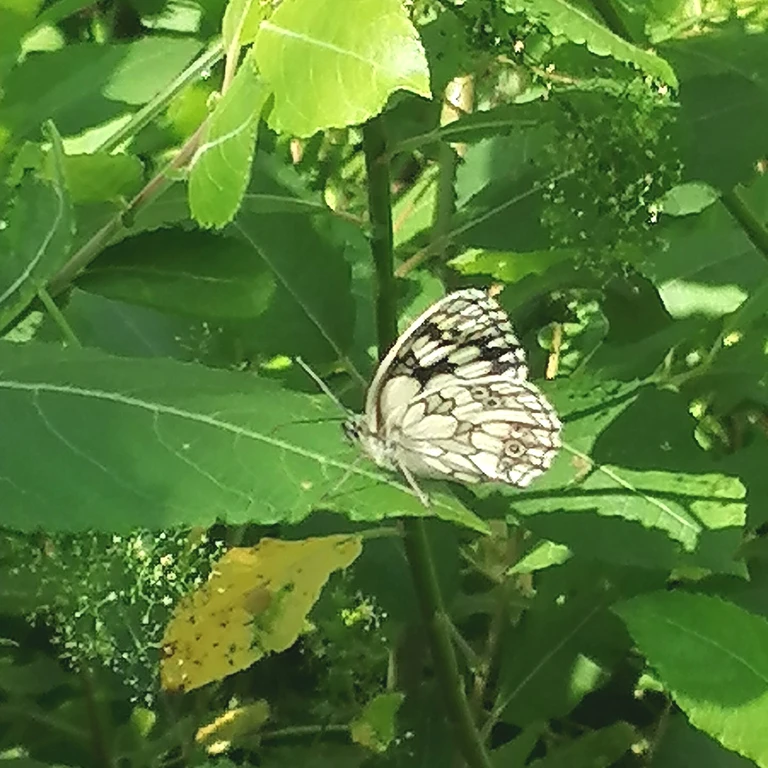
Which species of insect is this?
Melanargia galathea
